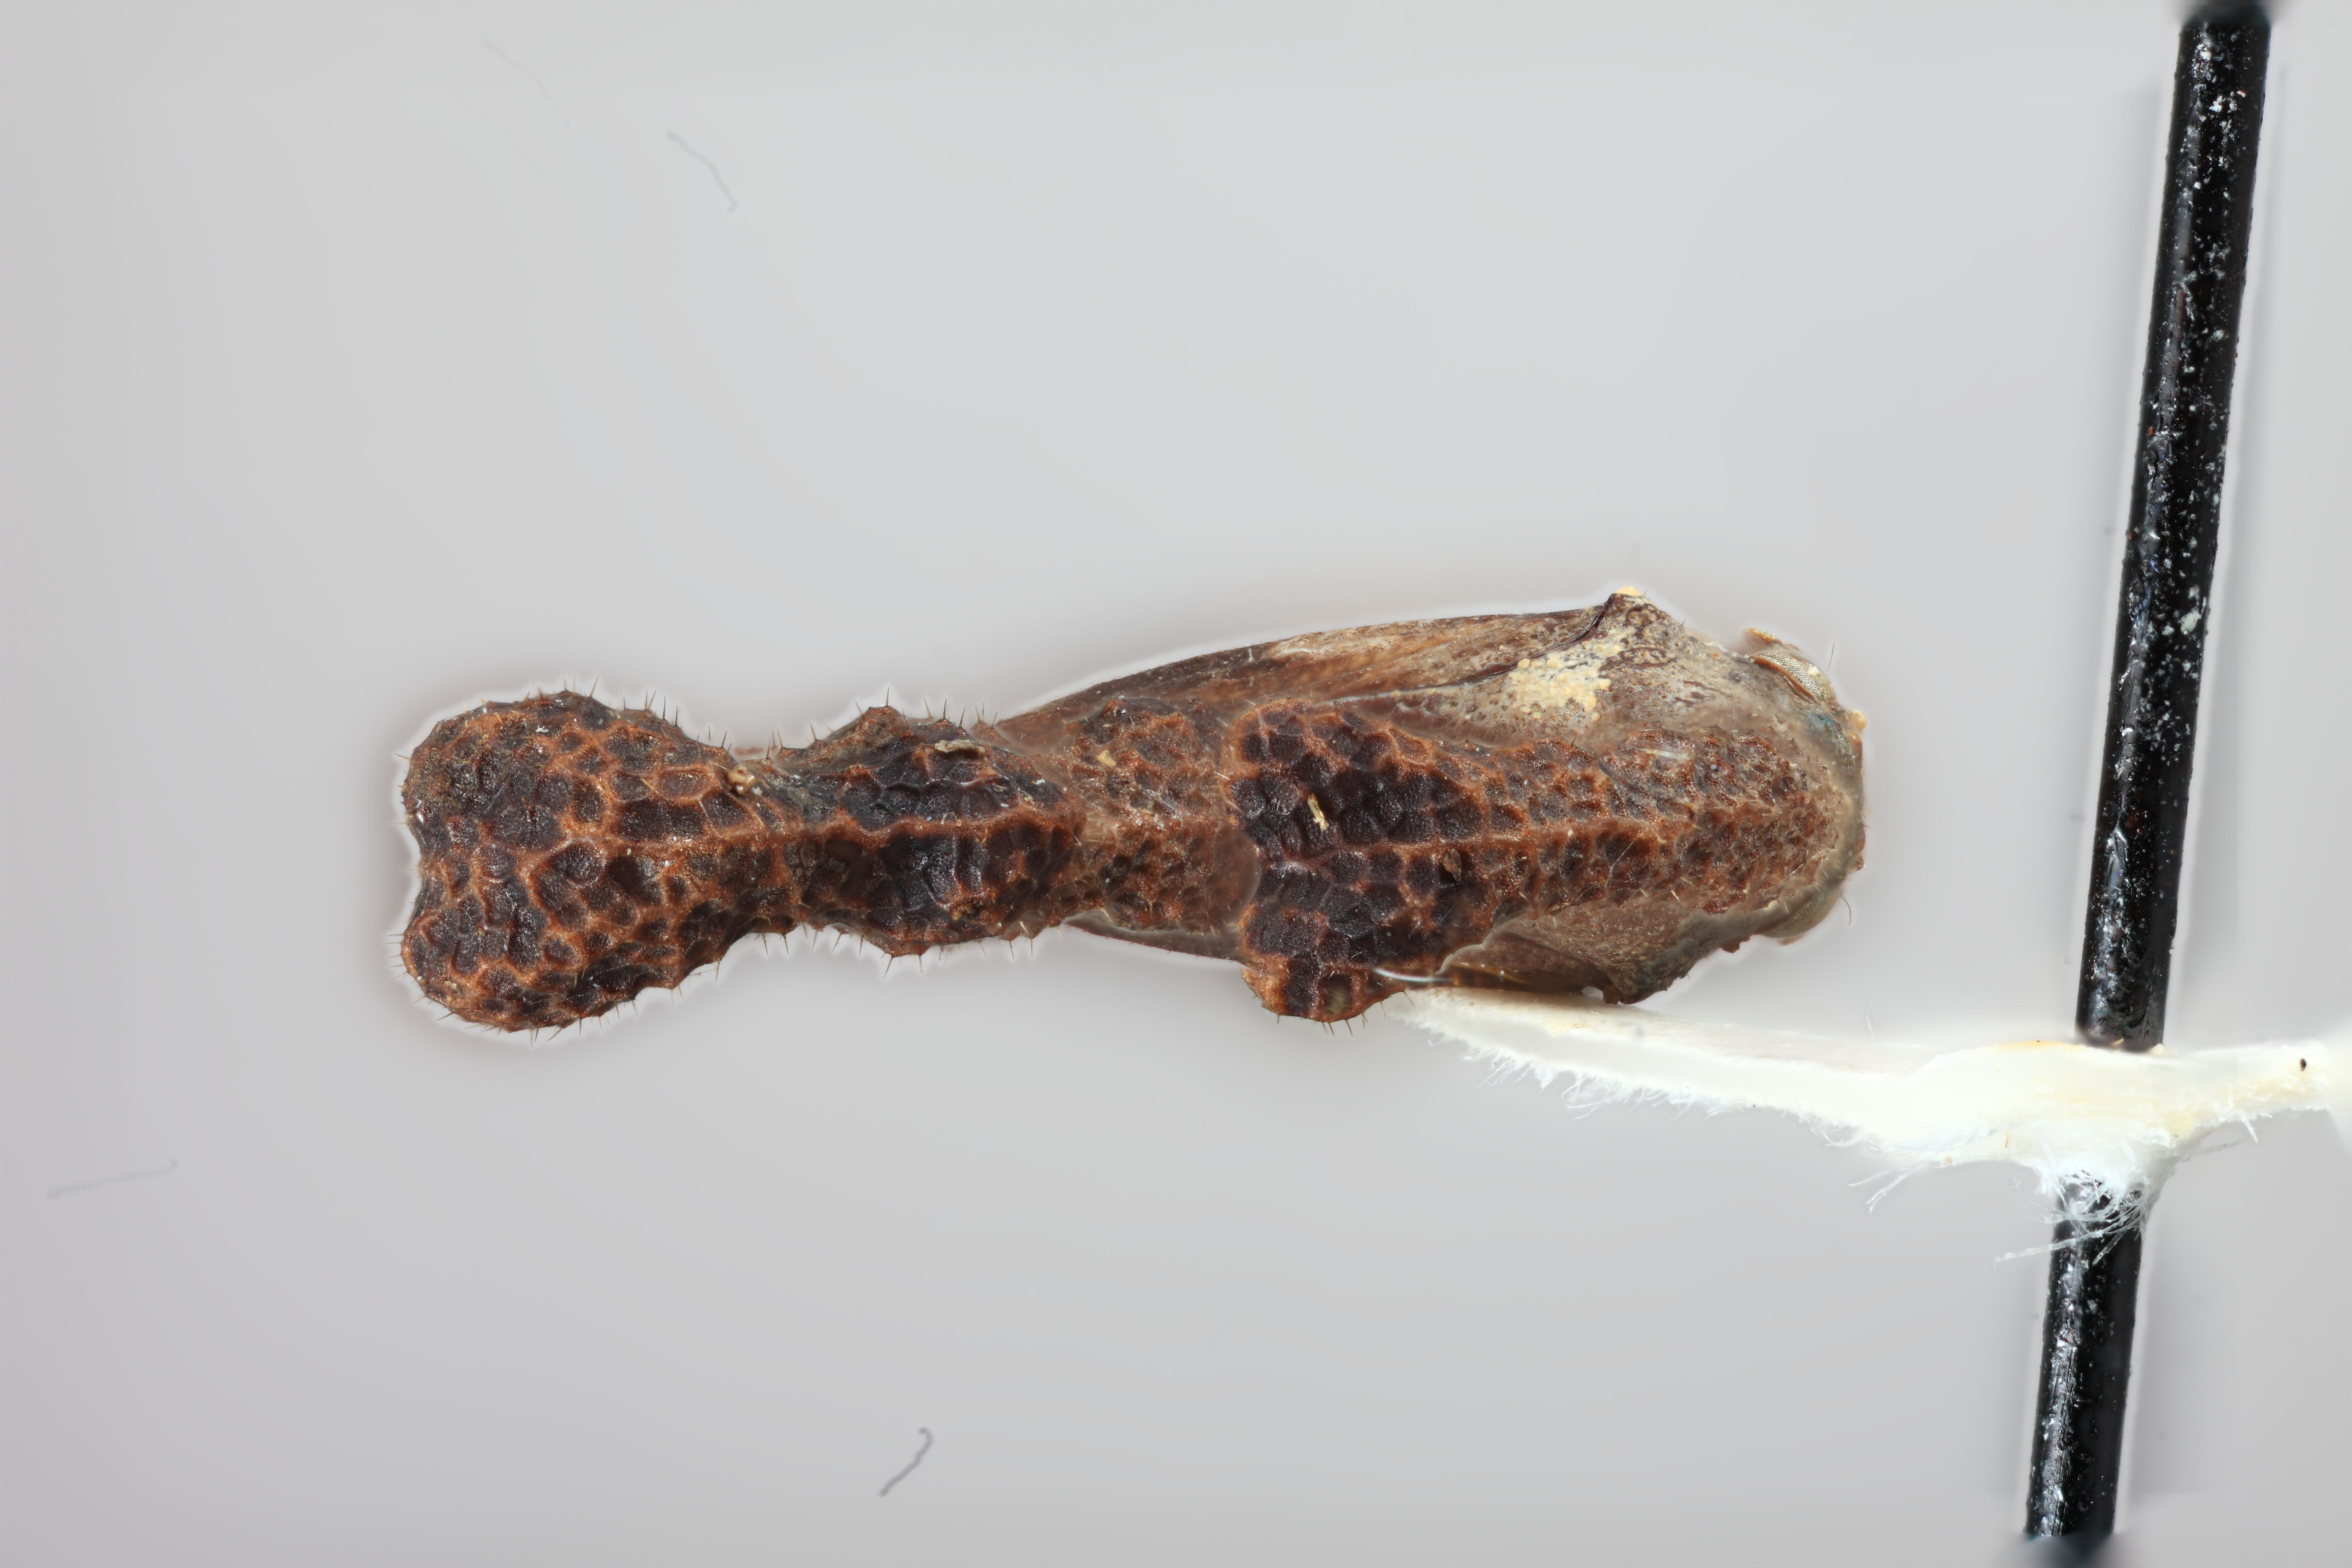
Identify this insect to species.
Cladonota yucatanensis
